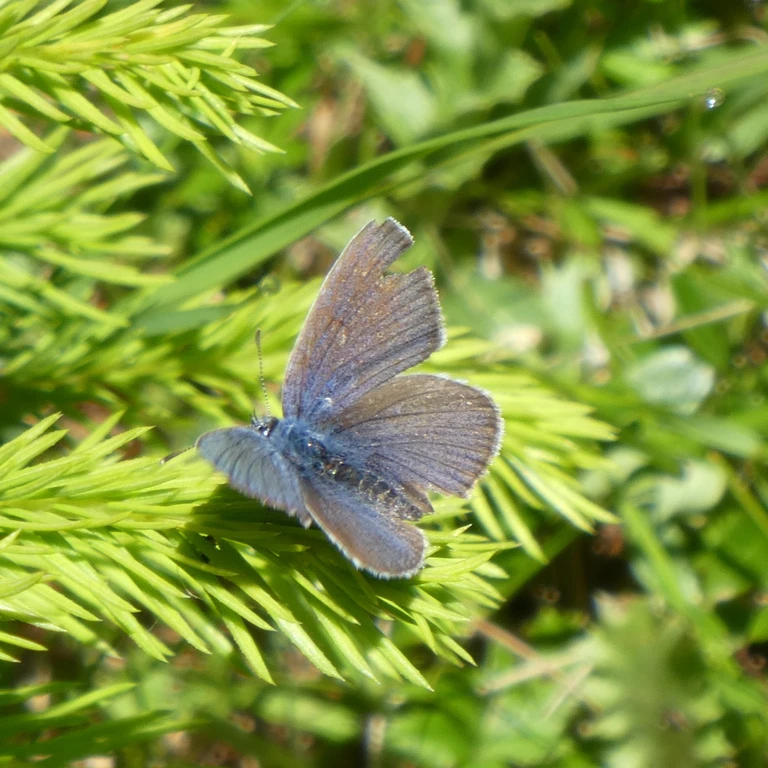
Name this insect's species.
Cyaniris semiargus
